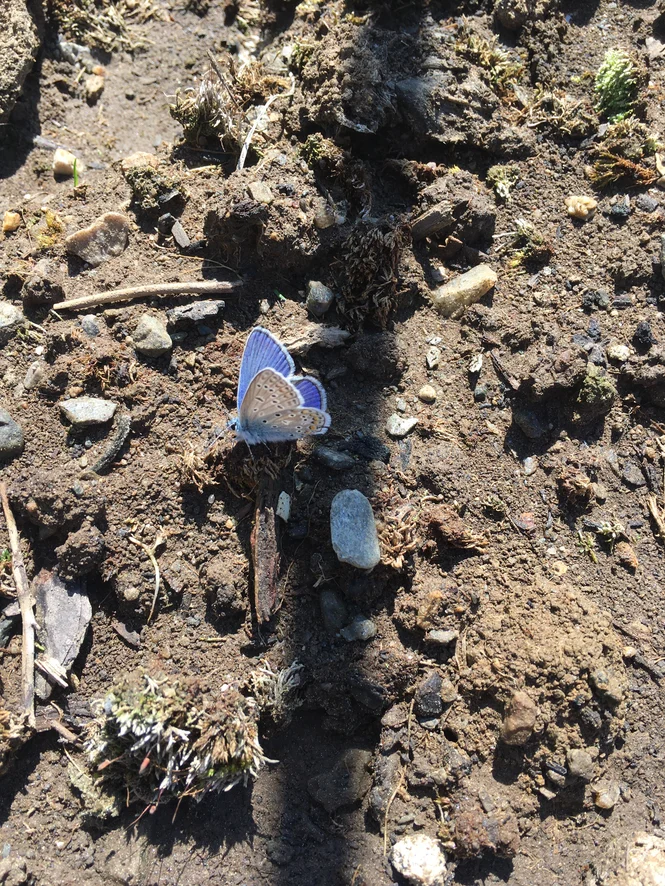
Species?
Polyommatus icarus
